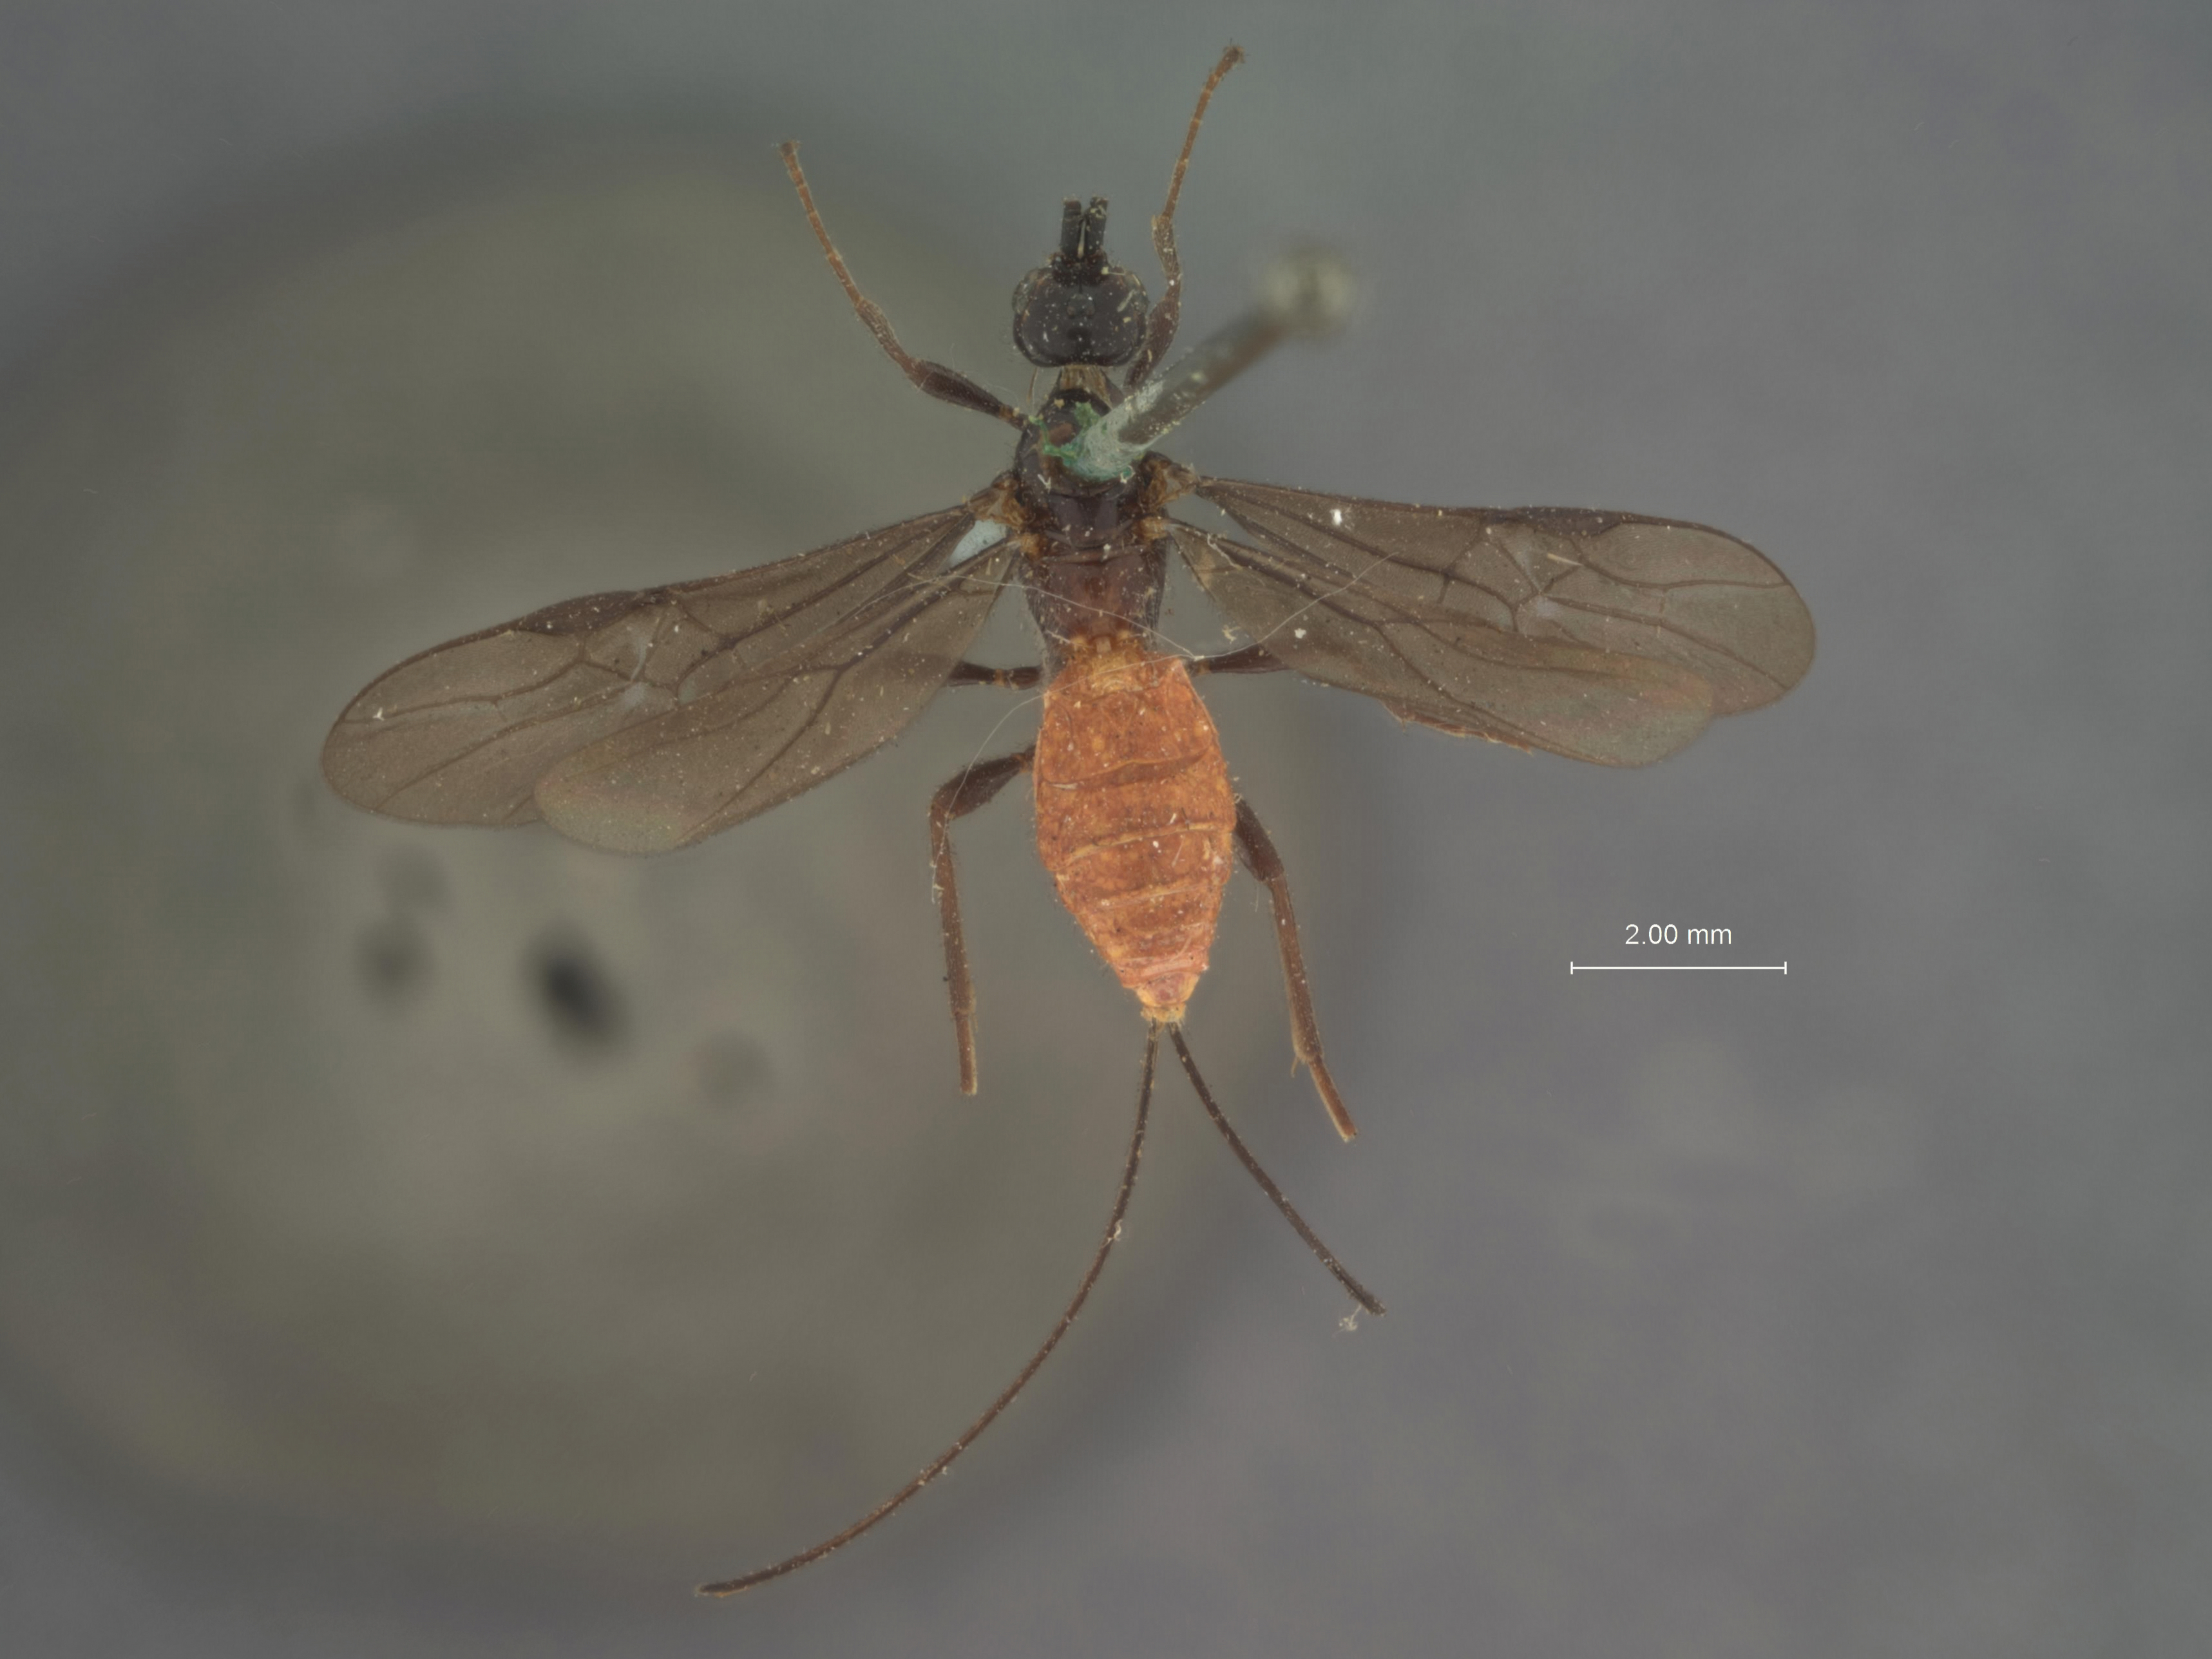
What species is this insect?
Bracon charus
